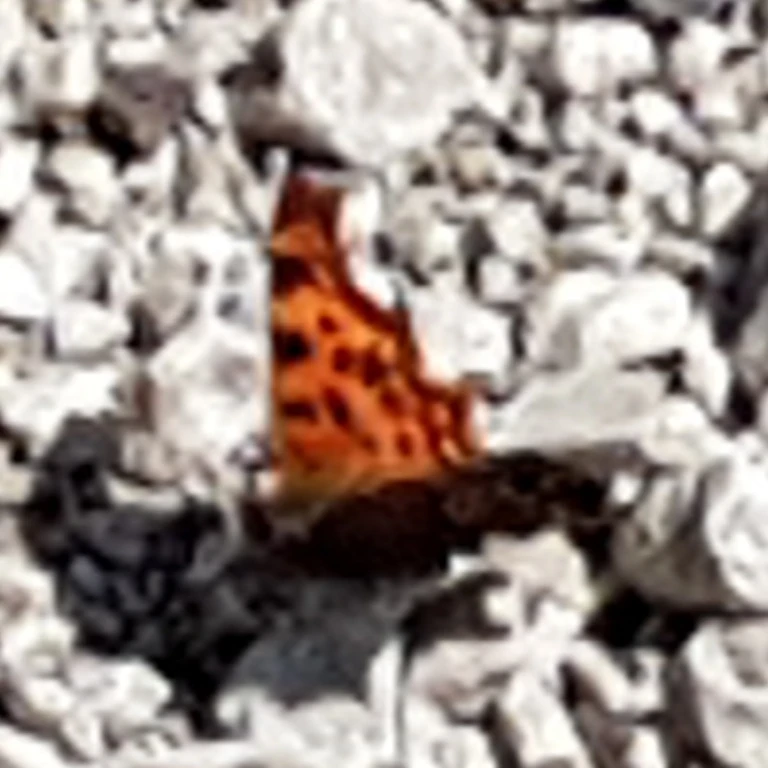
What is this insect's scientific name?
Polygonia c-album
